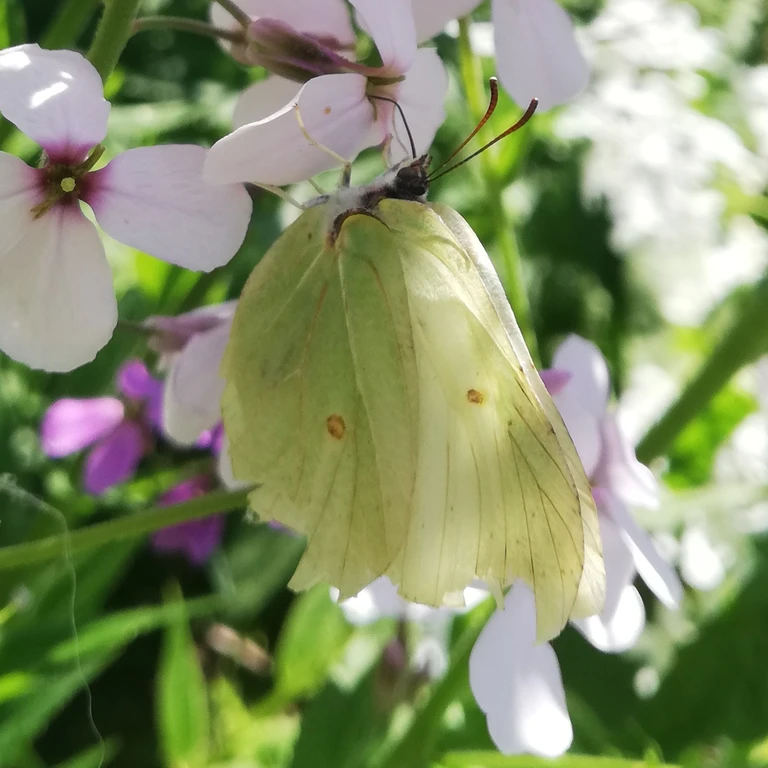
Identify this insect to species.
Gonepteryx rhamni
